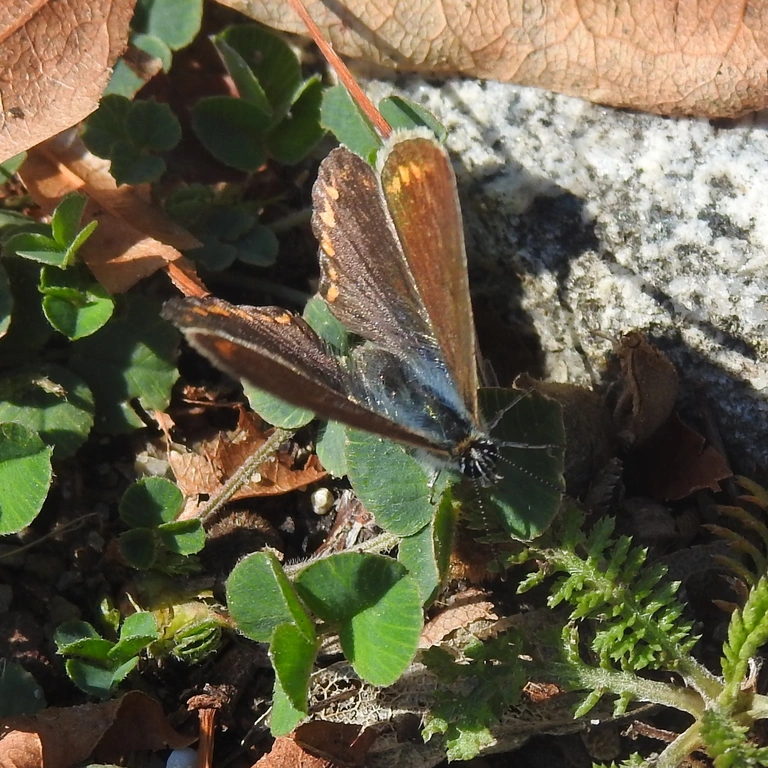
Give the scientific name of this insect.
Polyommatus icarus
